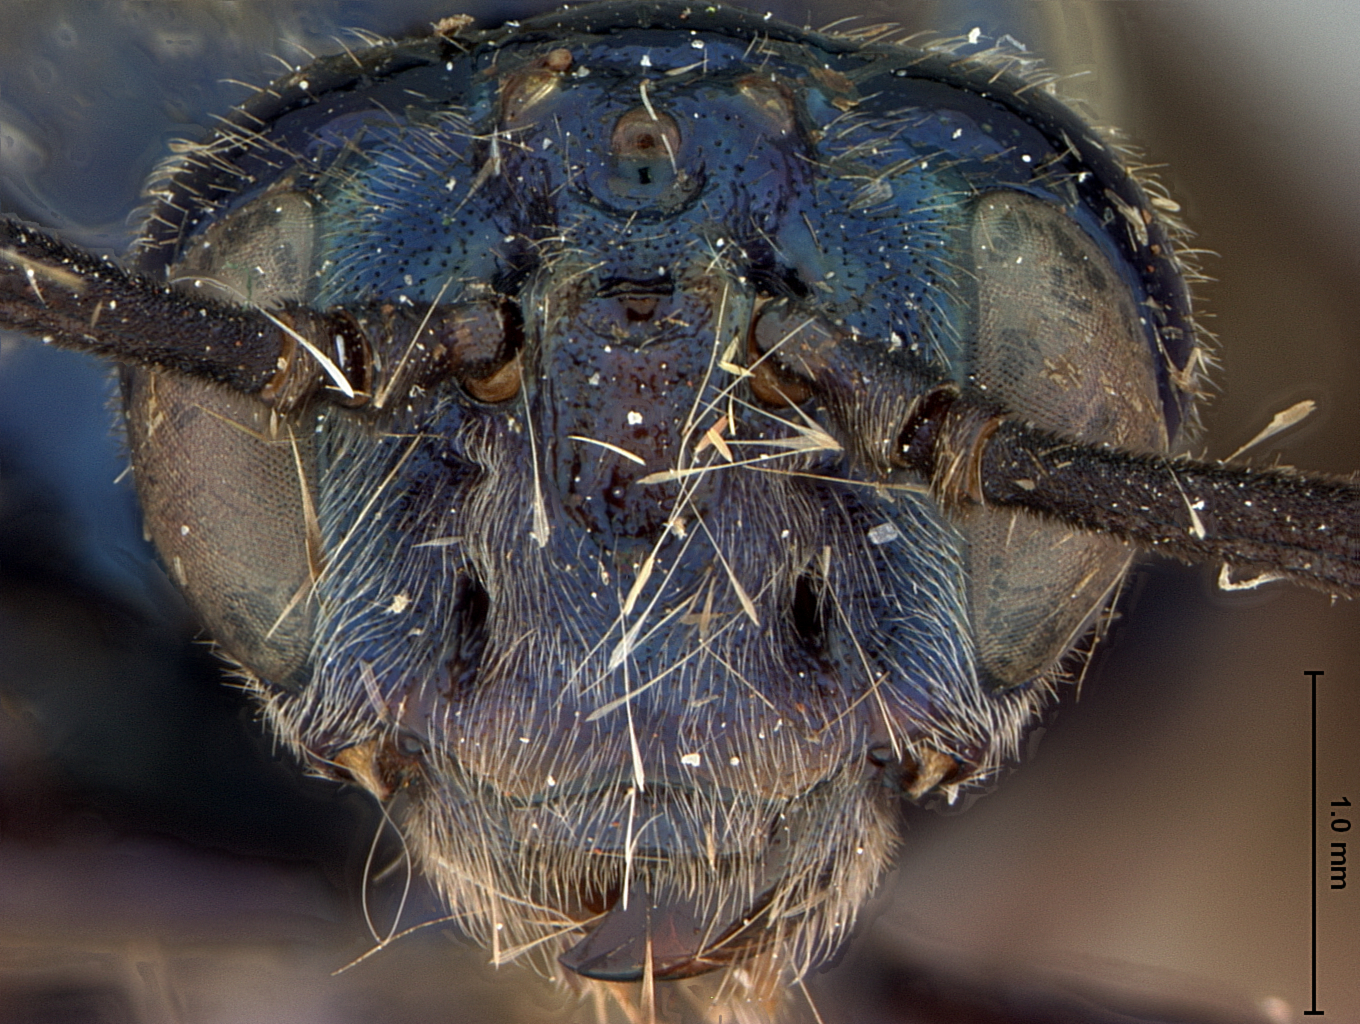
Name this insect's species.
Arge dentipes
